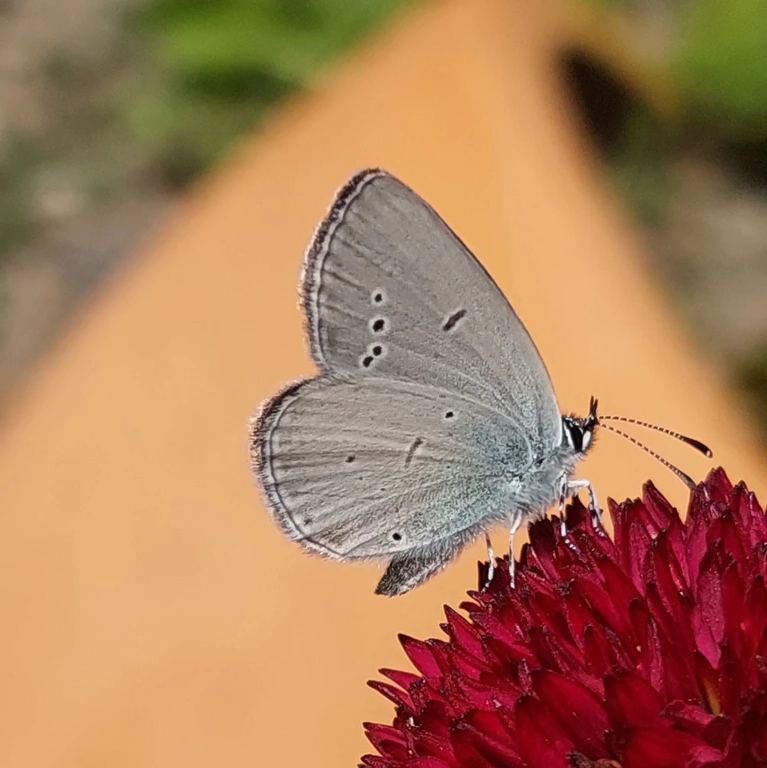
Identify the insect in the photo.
Cupido minimus
